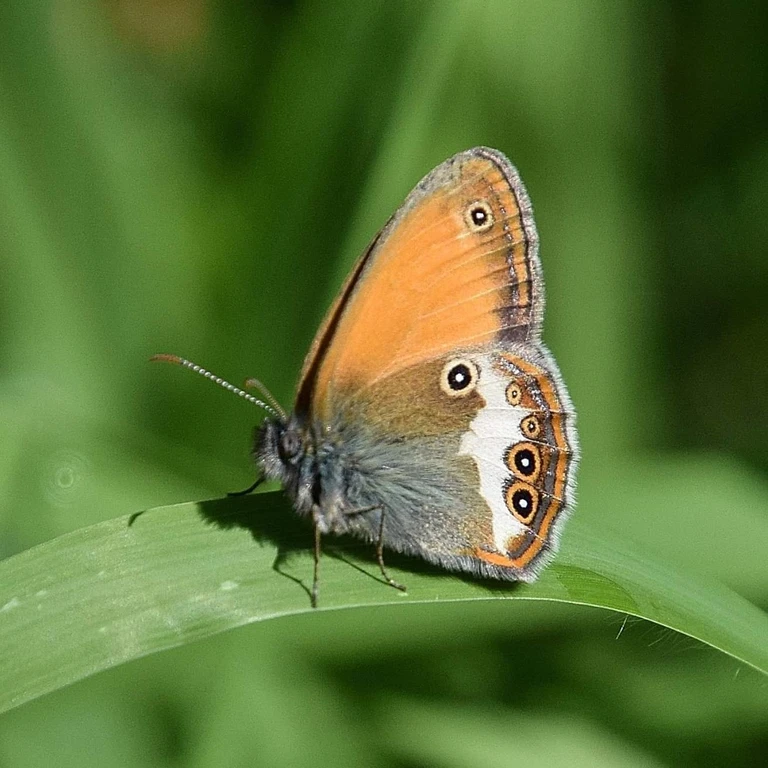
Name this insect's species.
Coenonympha arcania
